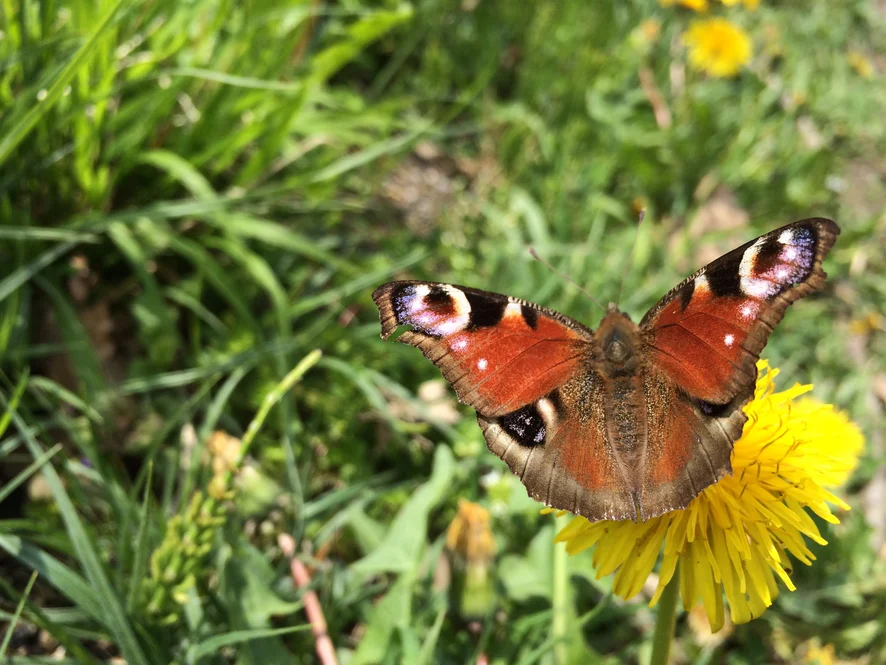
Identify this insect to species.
Aglais io
